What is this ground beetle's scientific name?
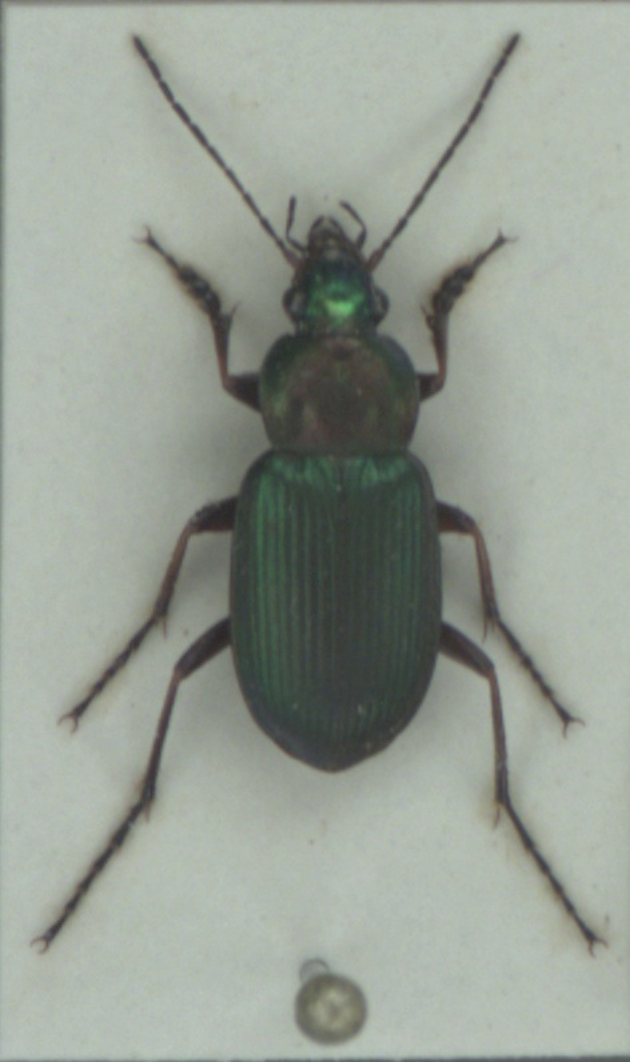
Chlaenius nigricornis
